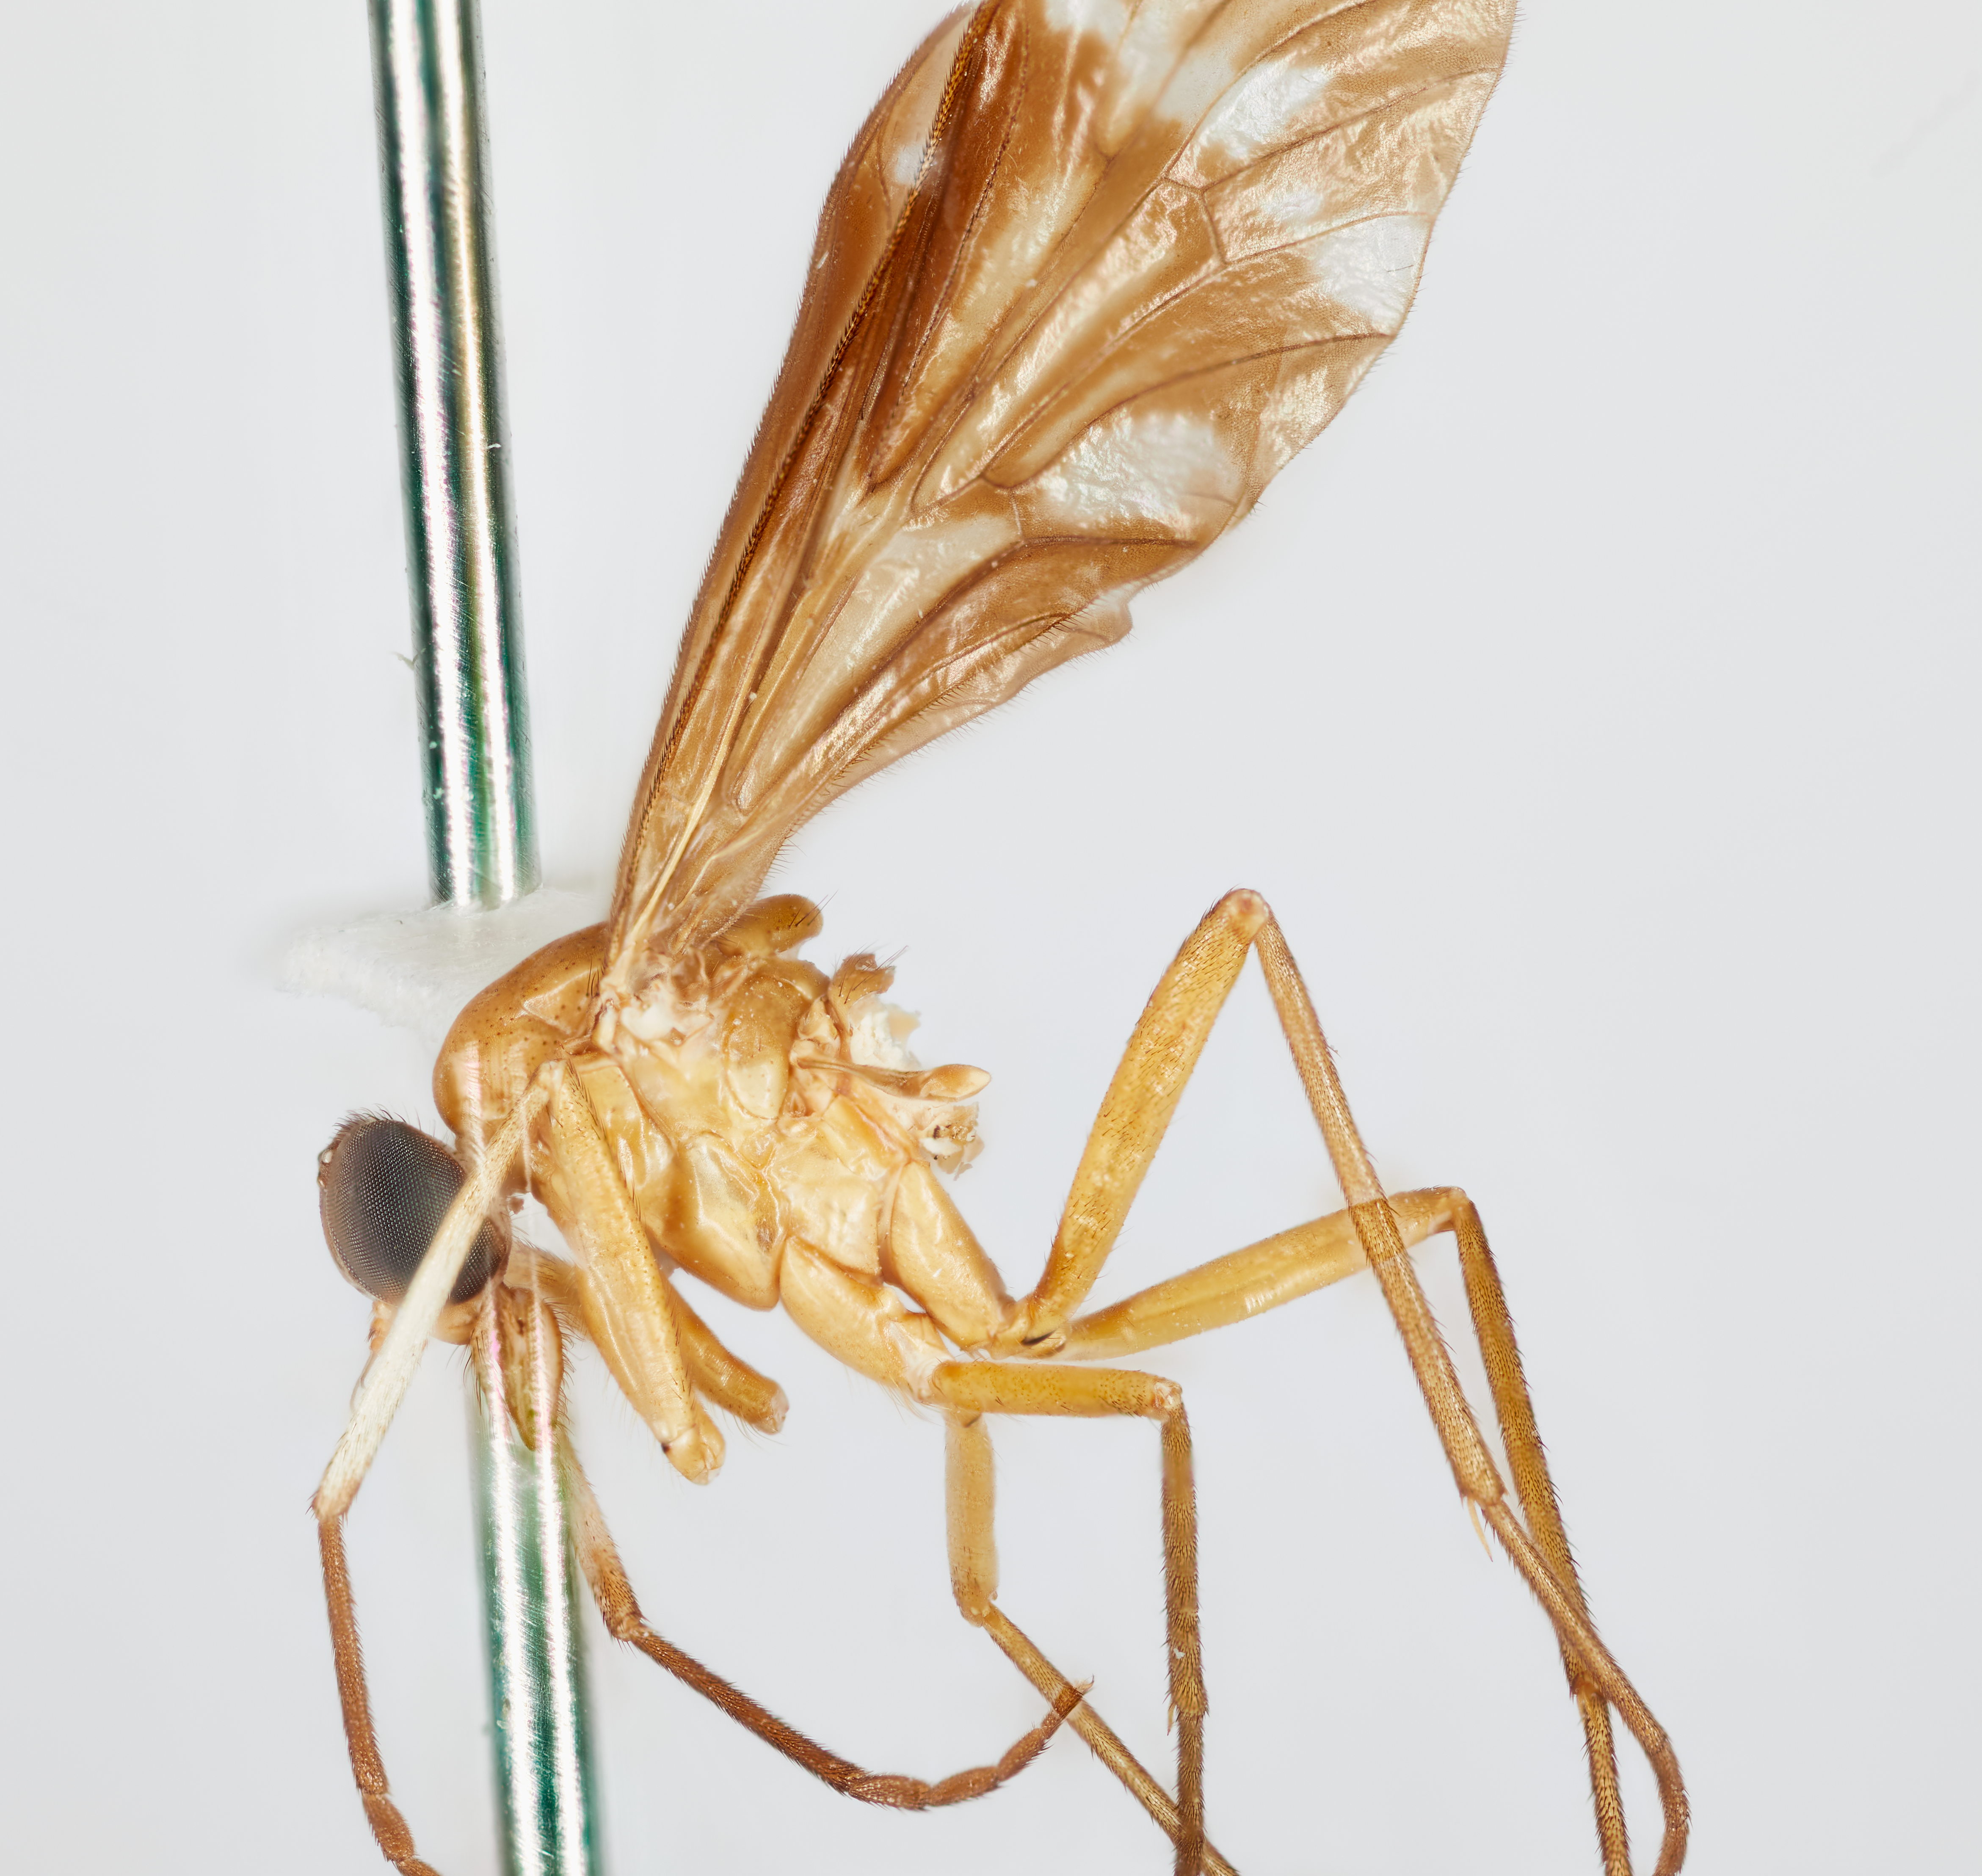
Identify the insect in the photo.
Sierramyia chiapasensis
